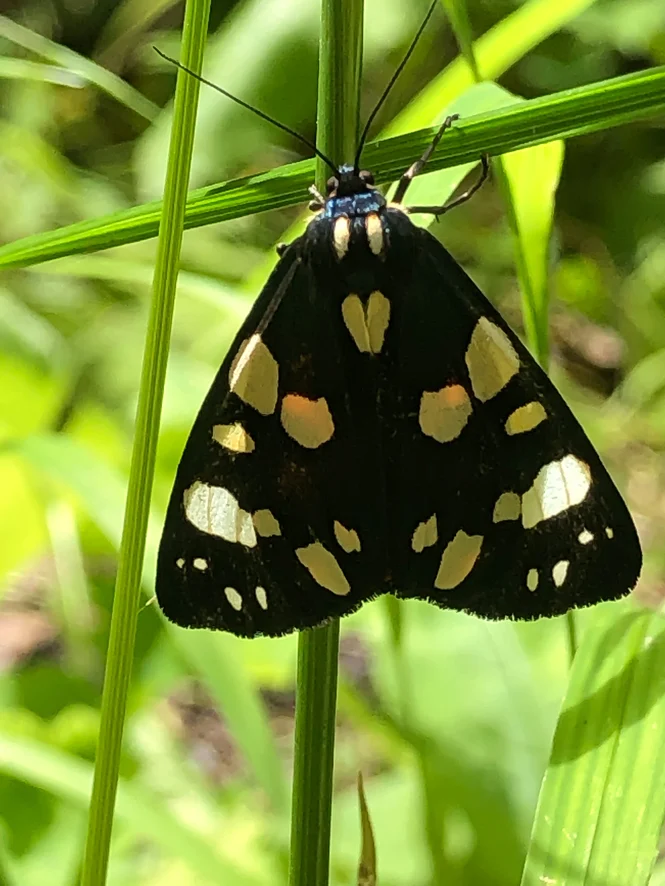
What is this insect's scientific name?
Callimorpha dominula
